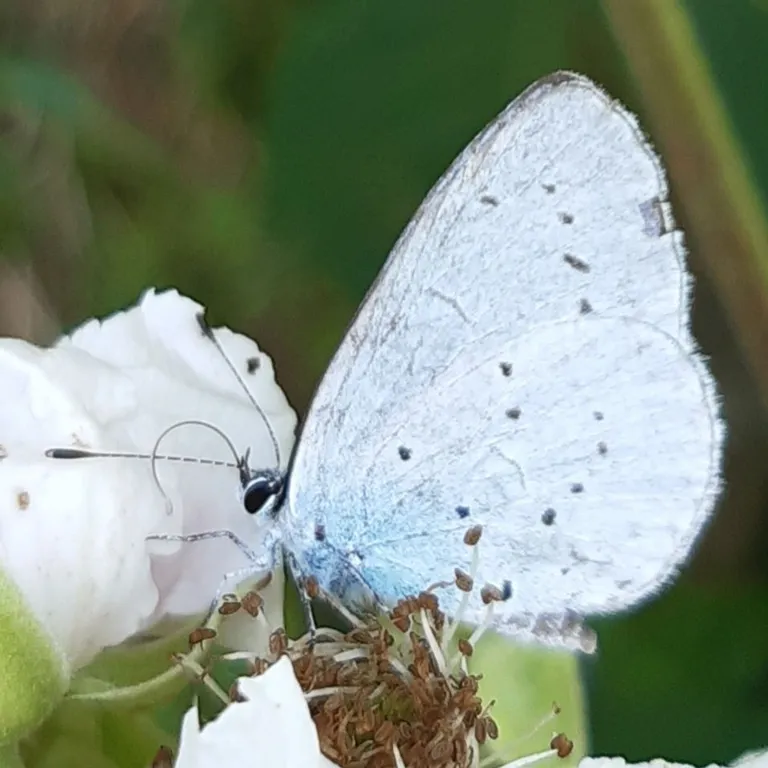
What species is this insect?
Celastrina argiolus
